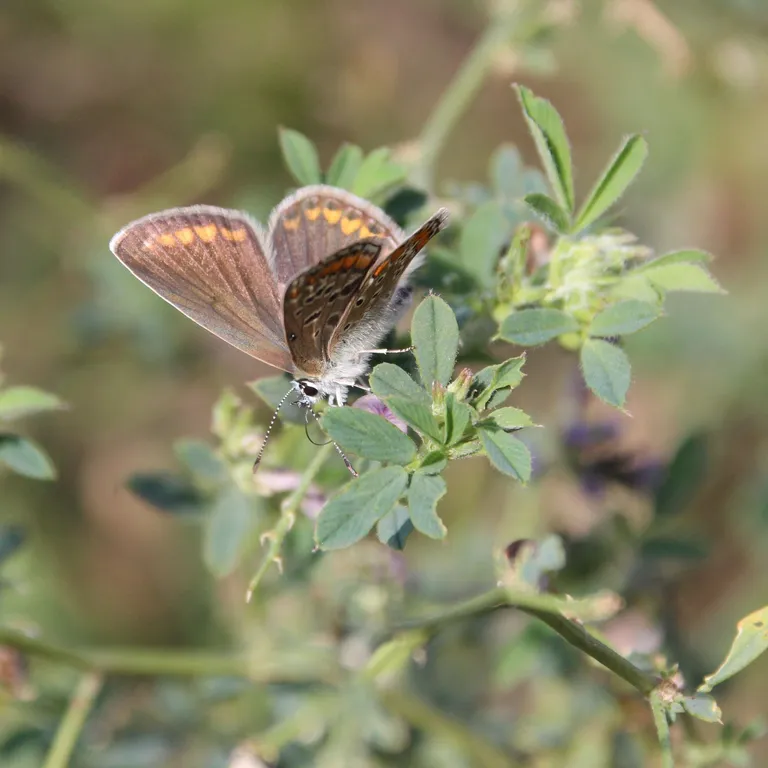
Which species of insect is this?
Polyommatus icarus
